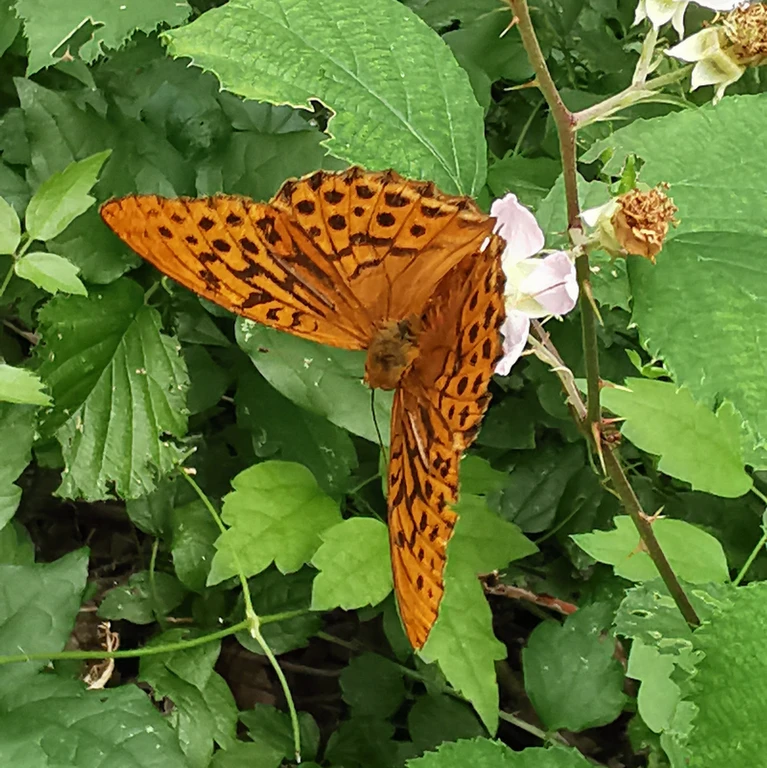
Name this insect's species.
Argynnis paphia
